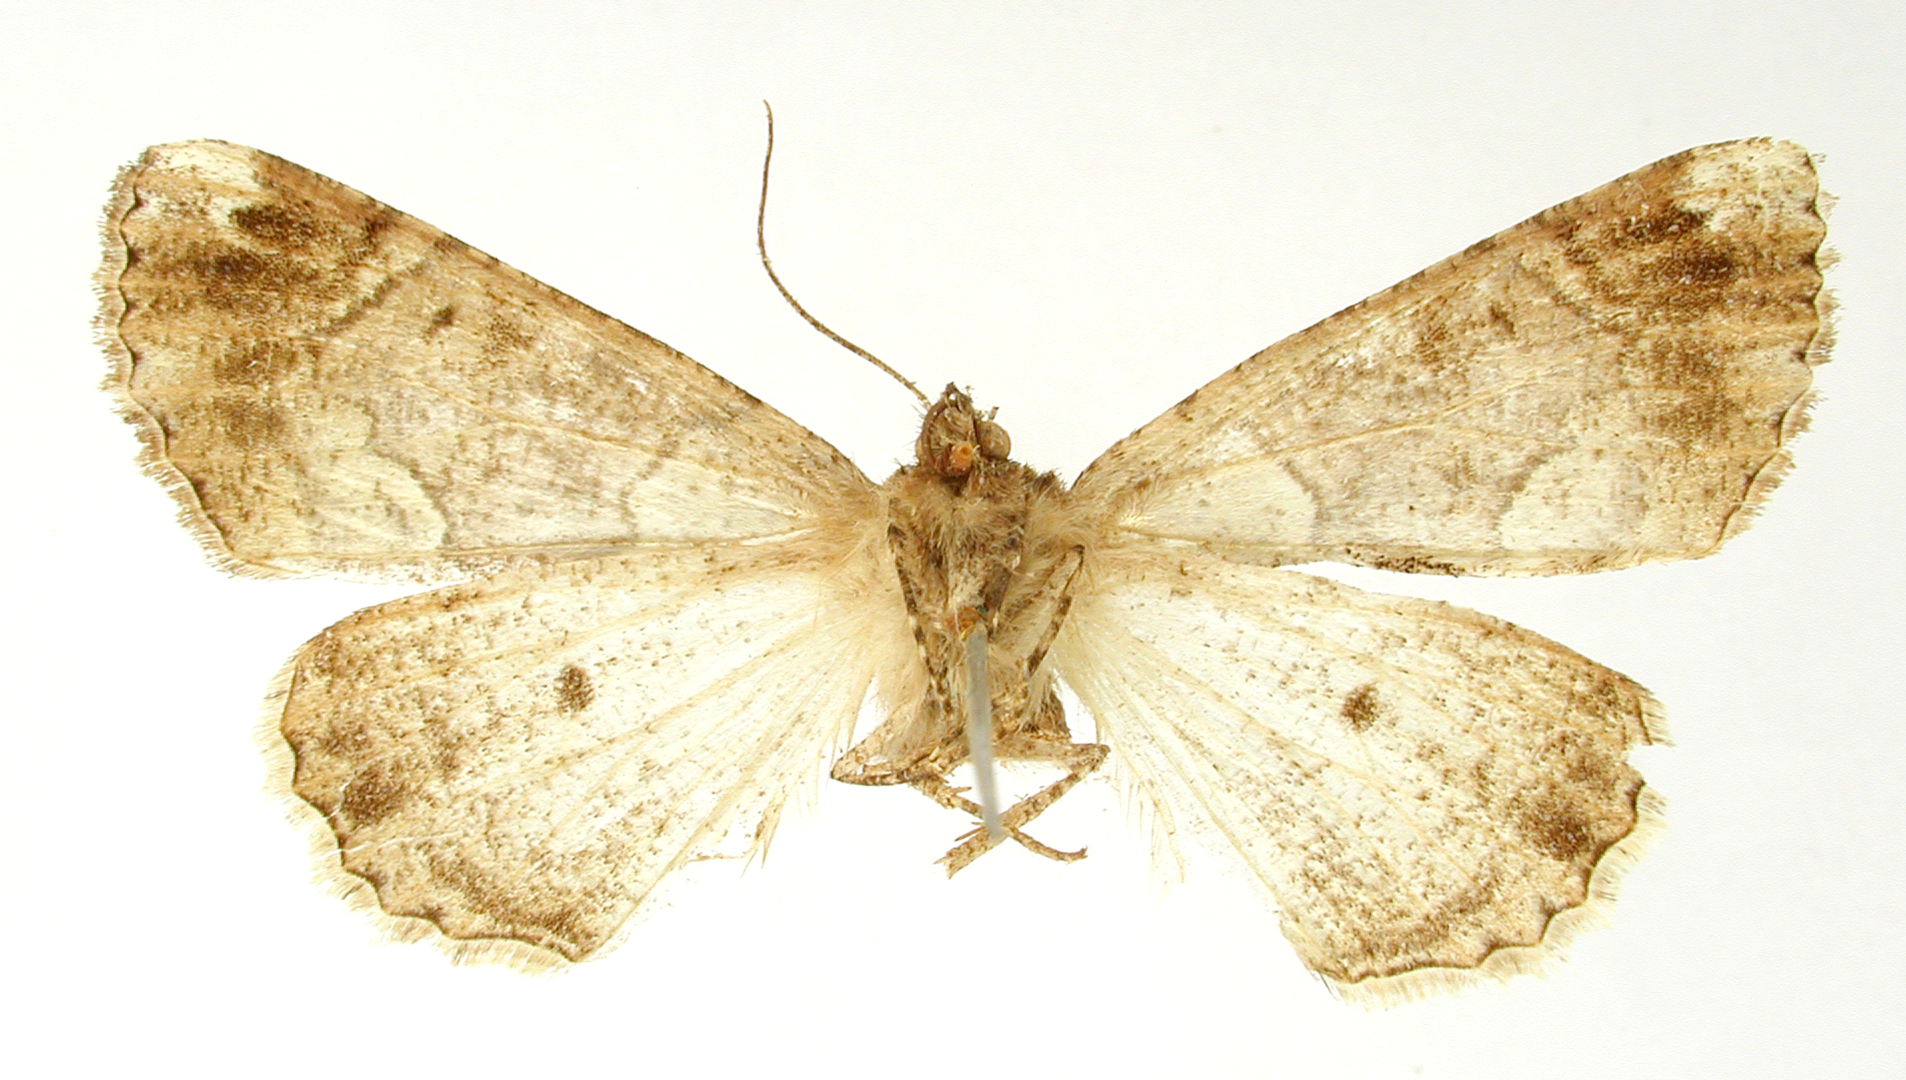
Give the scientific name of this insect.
Cidariophanes exadaria
